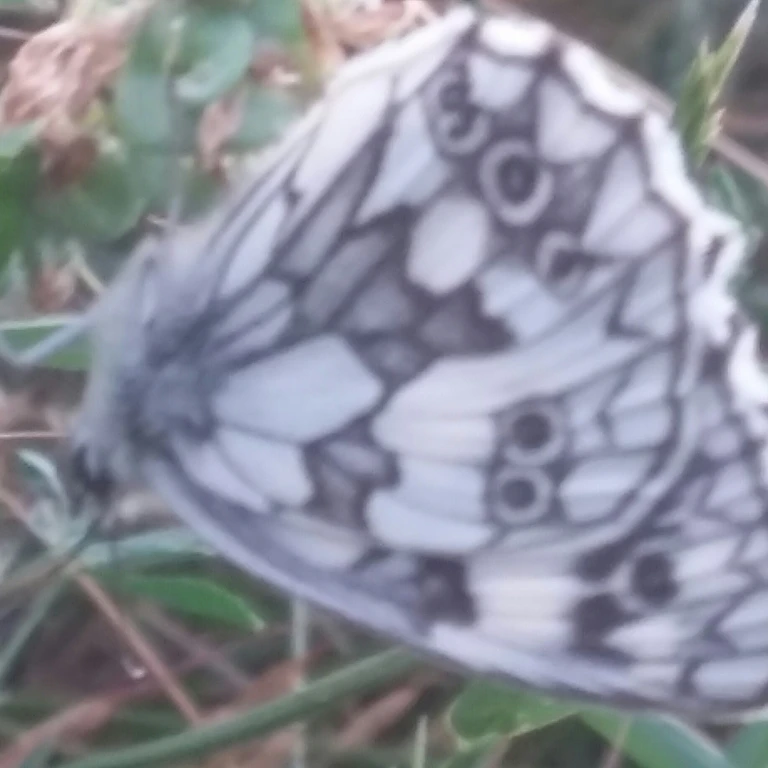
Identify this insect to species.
Melanargia galathea
